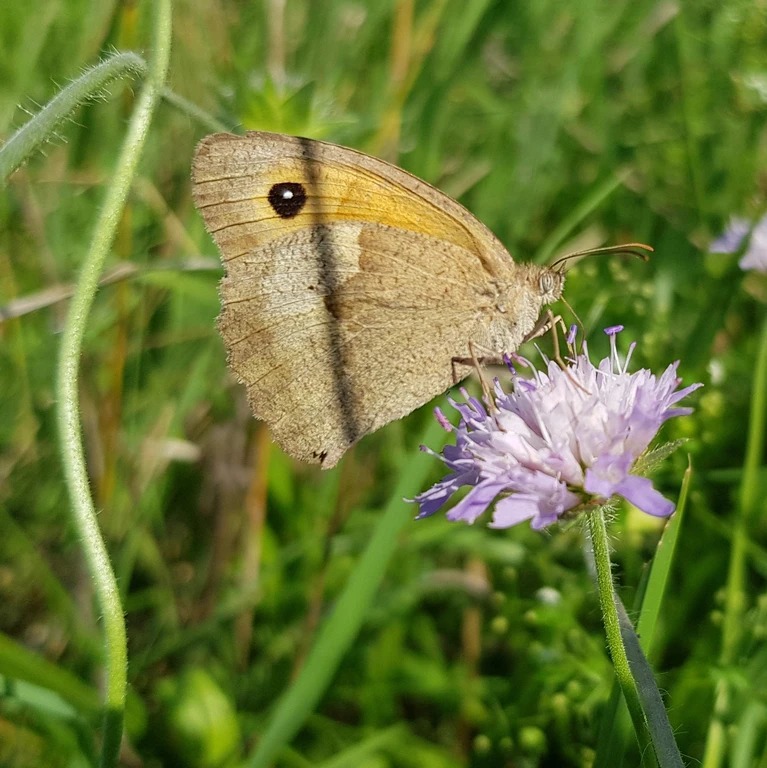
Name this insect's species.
Maniola jurtina
